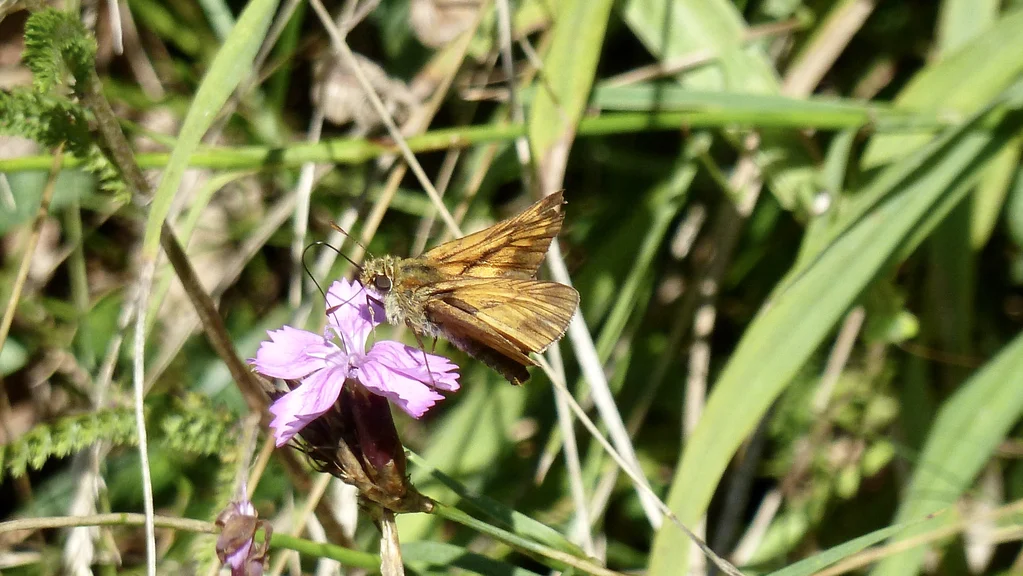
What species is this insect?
Ochlodes sylvanus (also Ochlodes venata)
